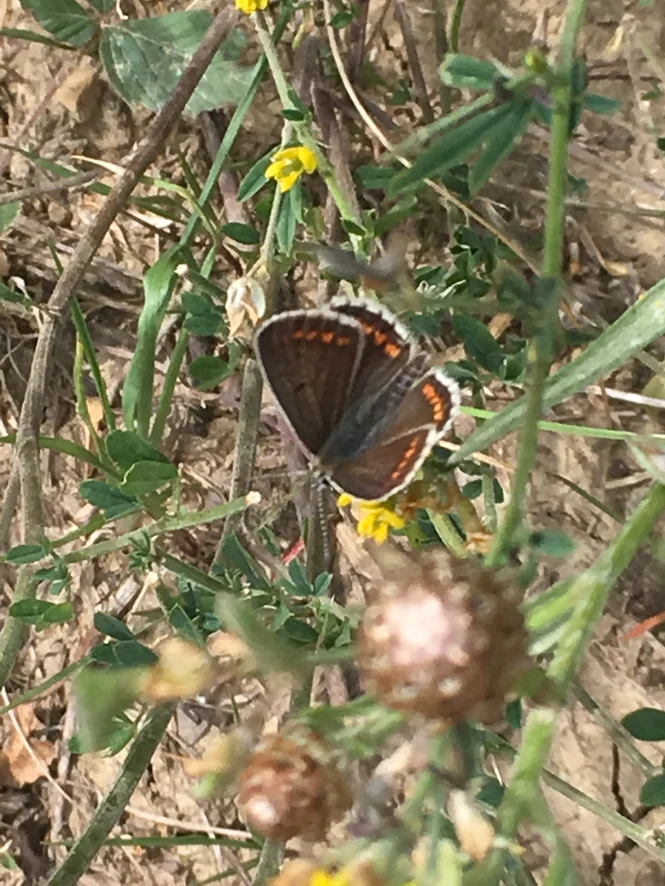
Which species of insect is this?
Aricia agestis/artaxerxes
